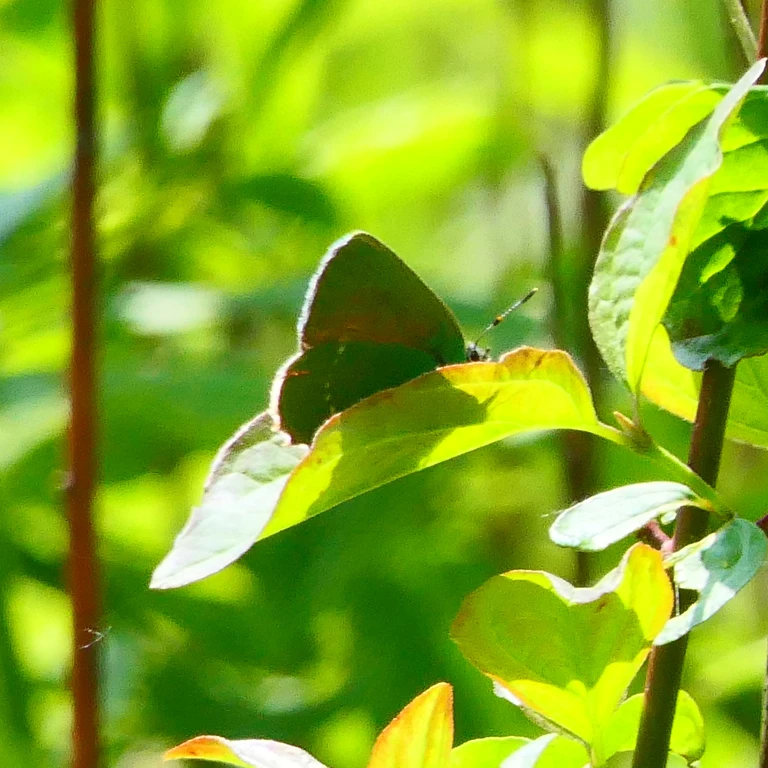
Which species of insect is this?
Callophrys rubi
